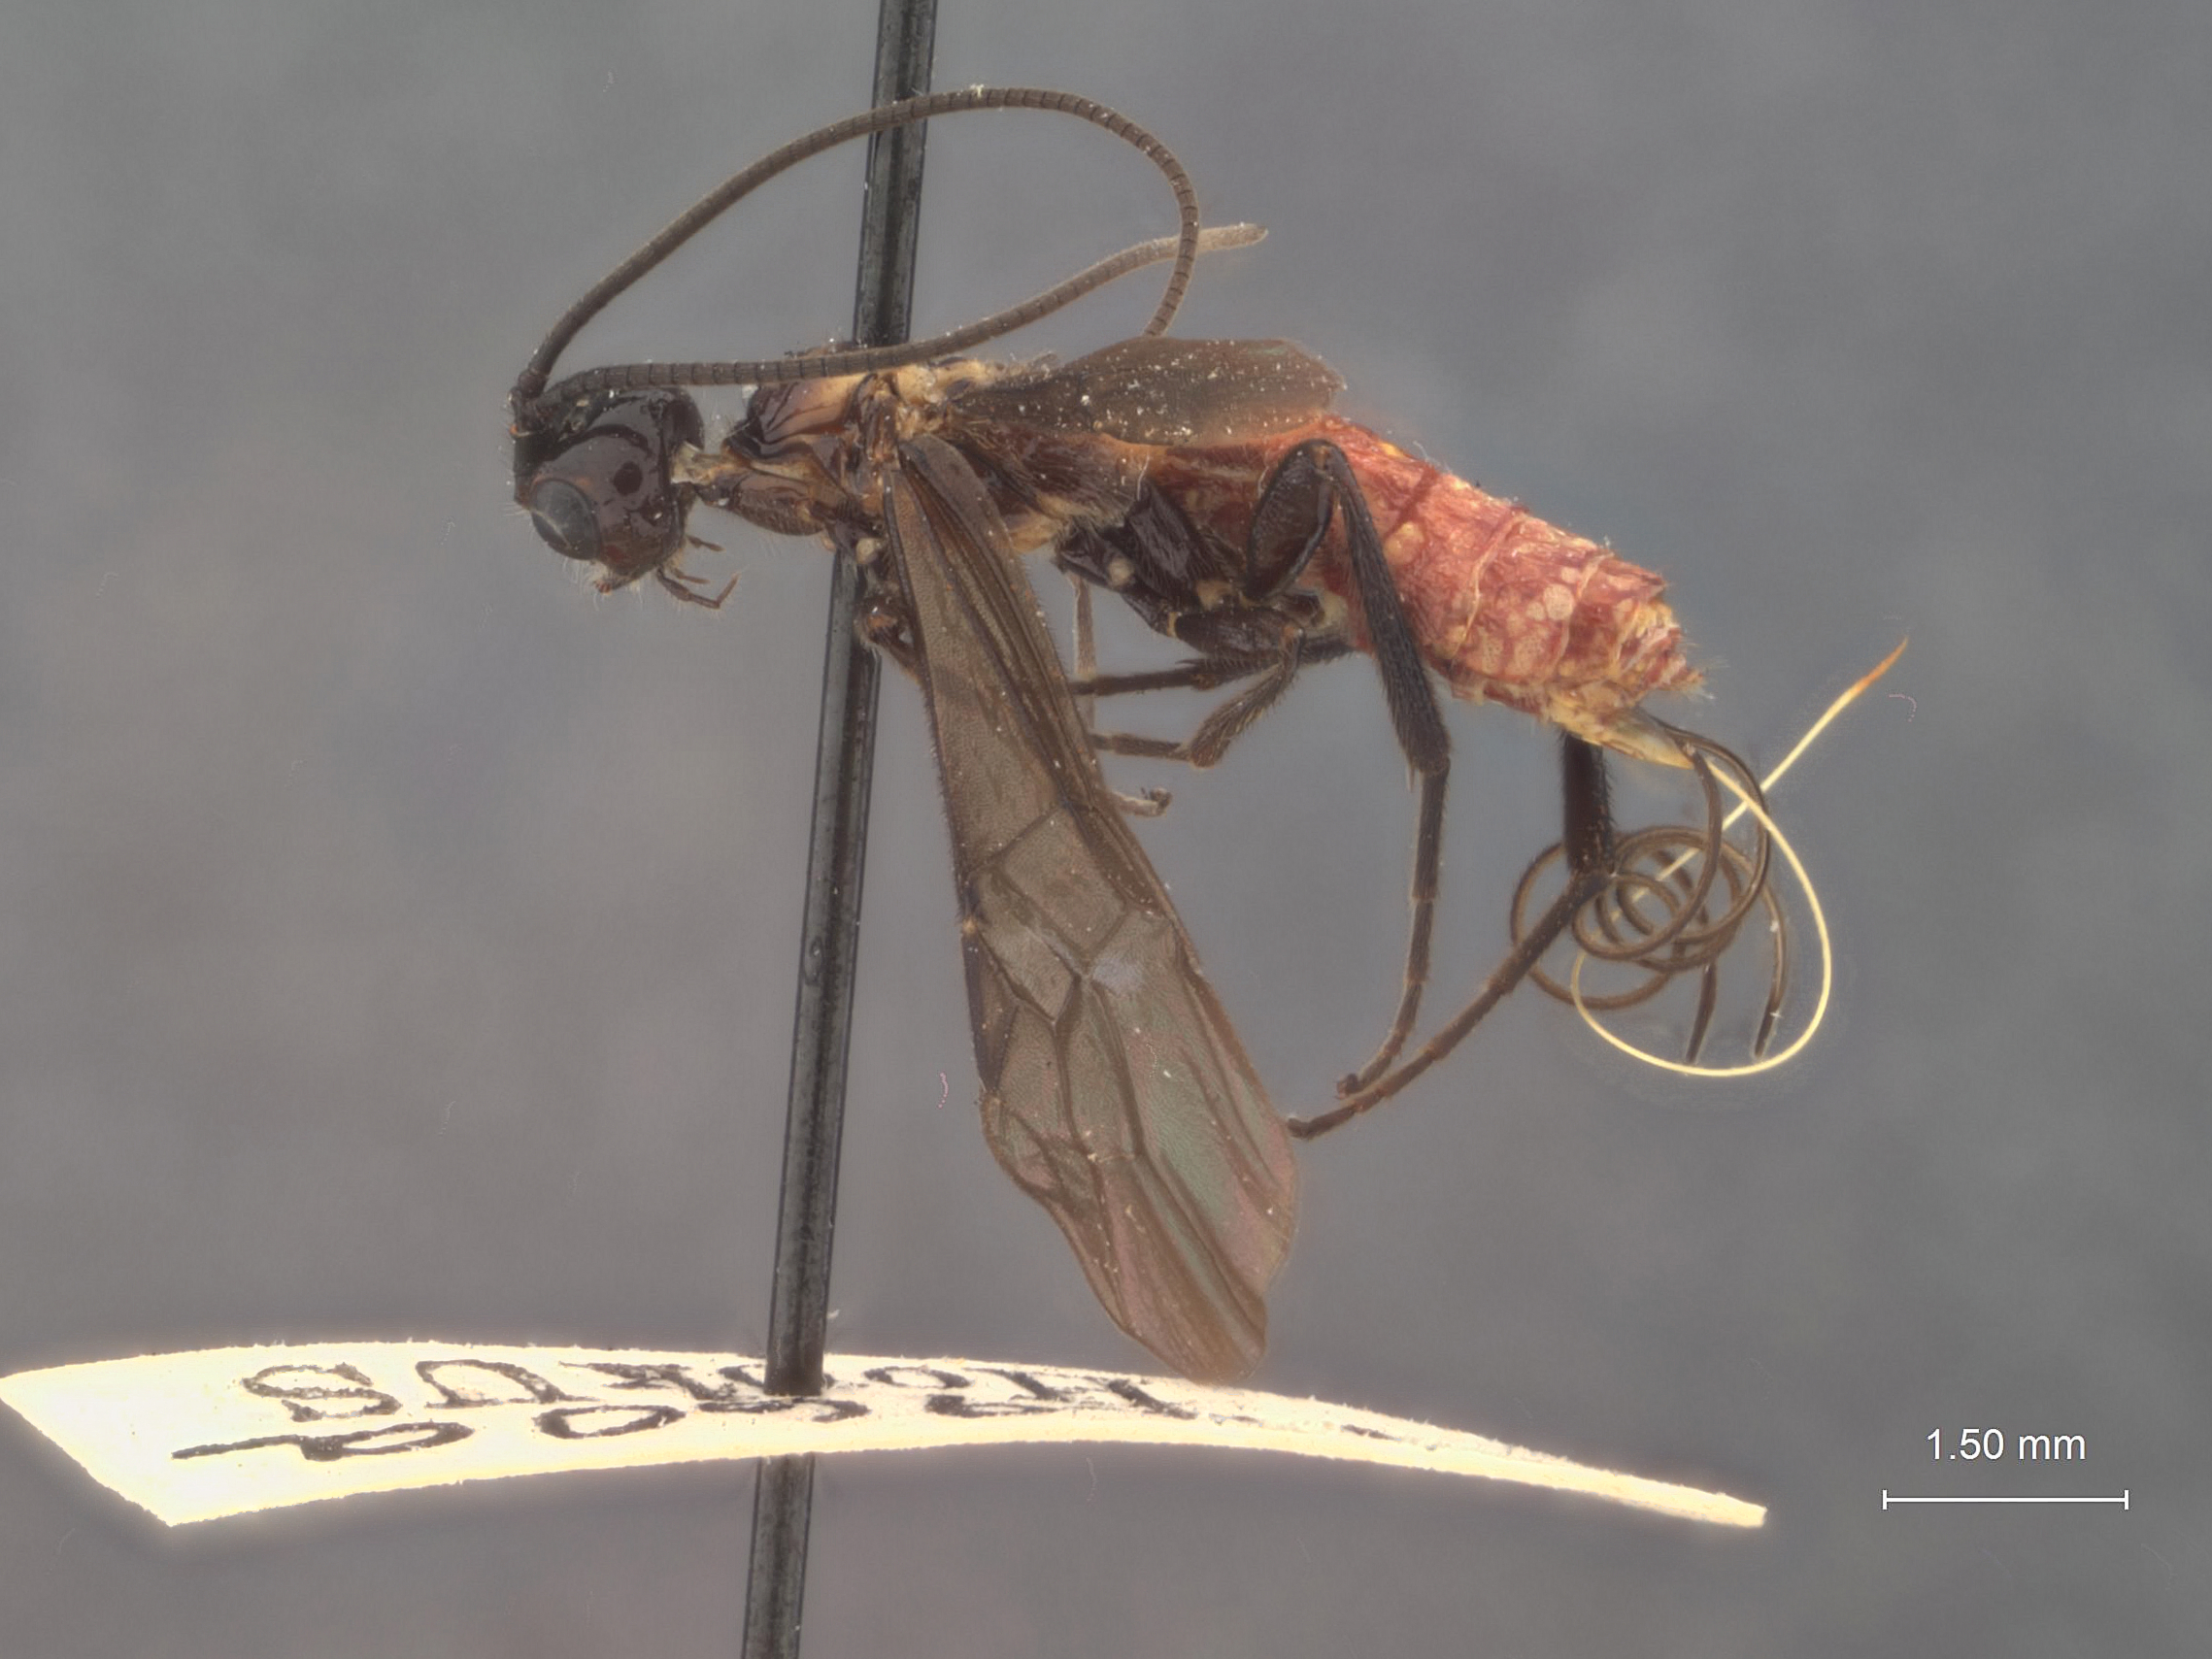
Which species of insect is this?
Atanycolus tranquebaricas
